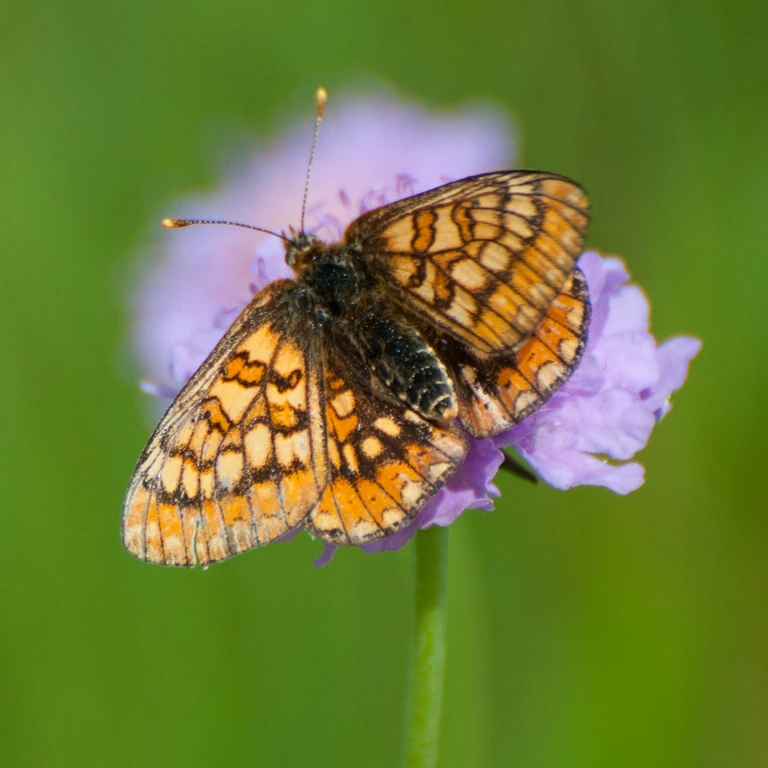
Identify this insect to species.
Euphydryas aurinia
